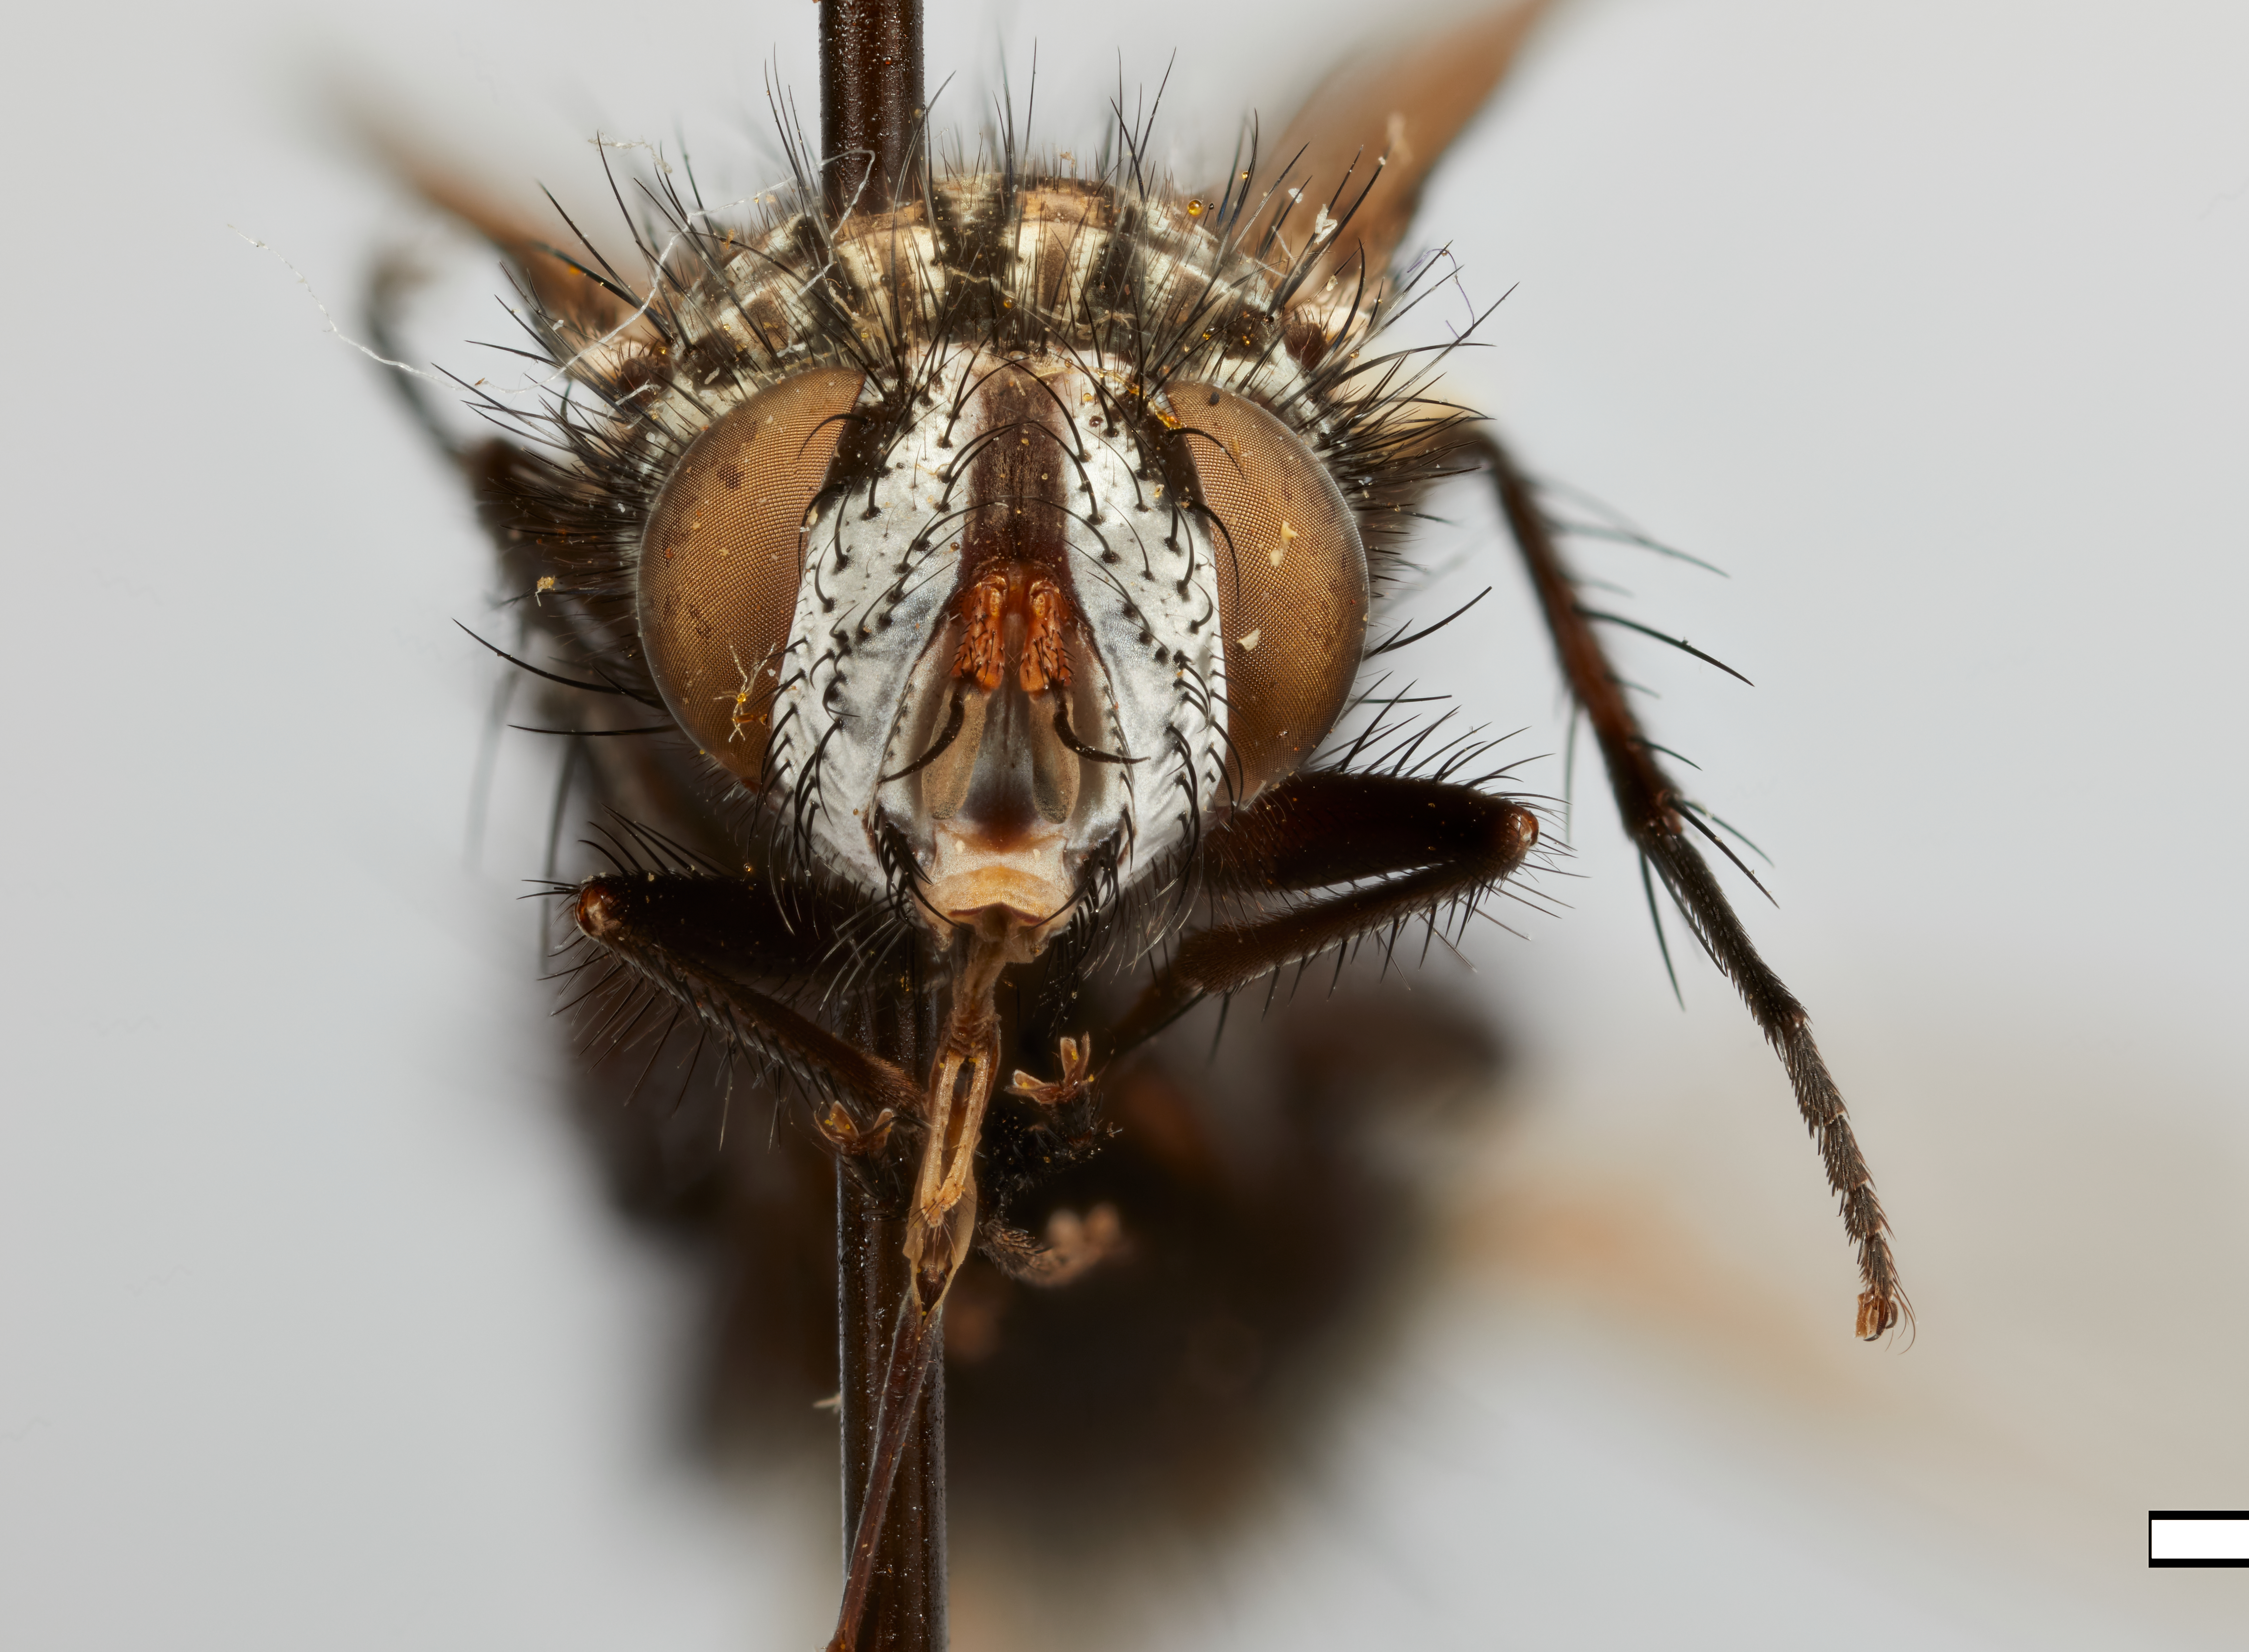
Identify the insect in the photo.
Dolichocnephalia puna
